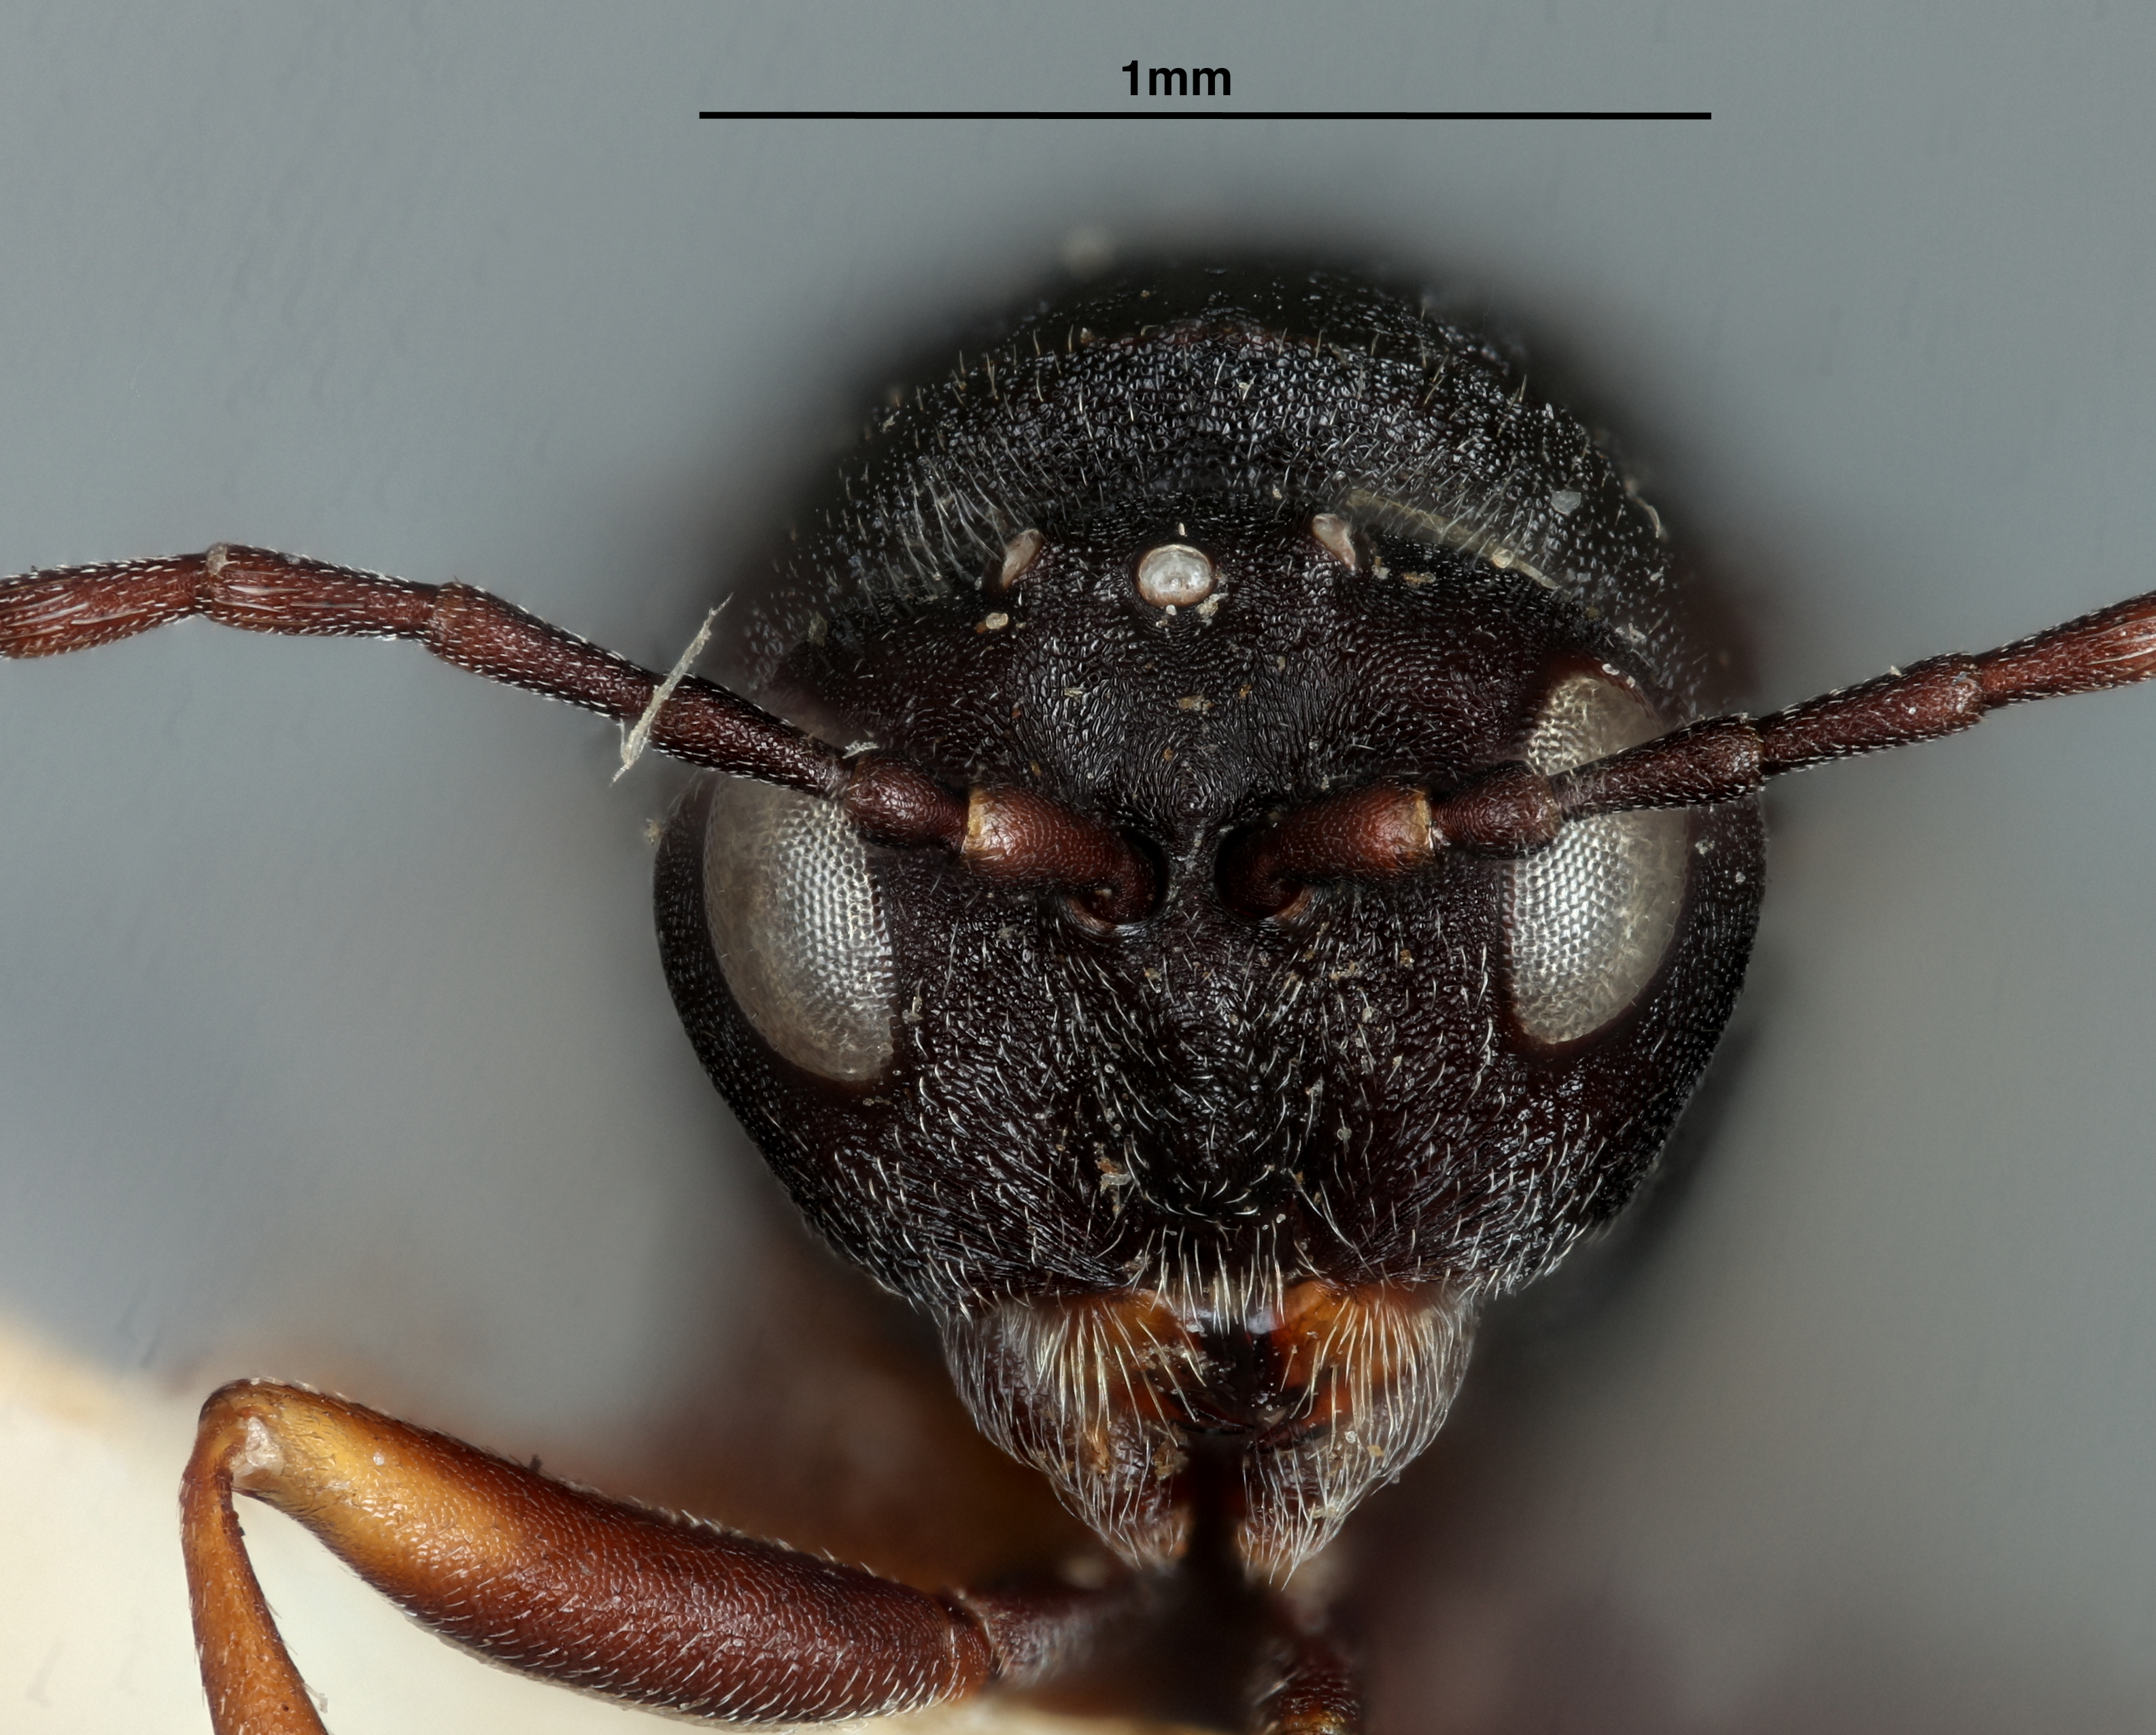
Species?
Antistrophus laciniatus
